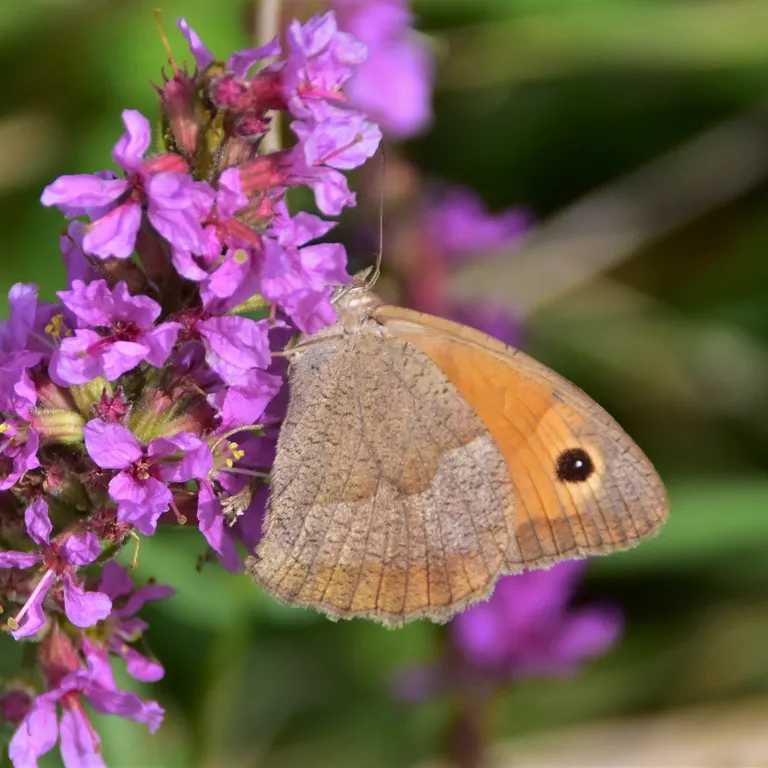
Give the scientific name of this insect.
Maniola jurtina
